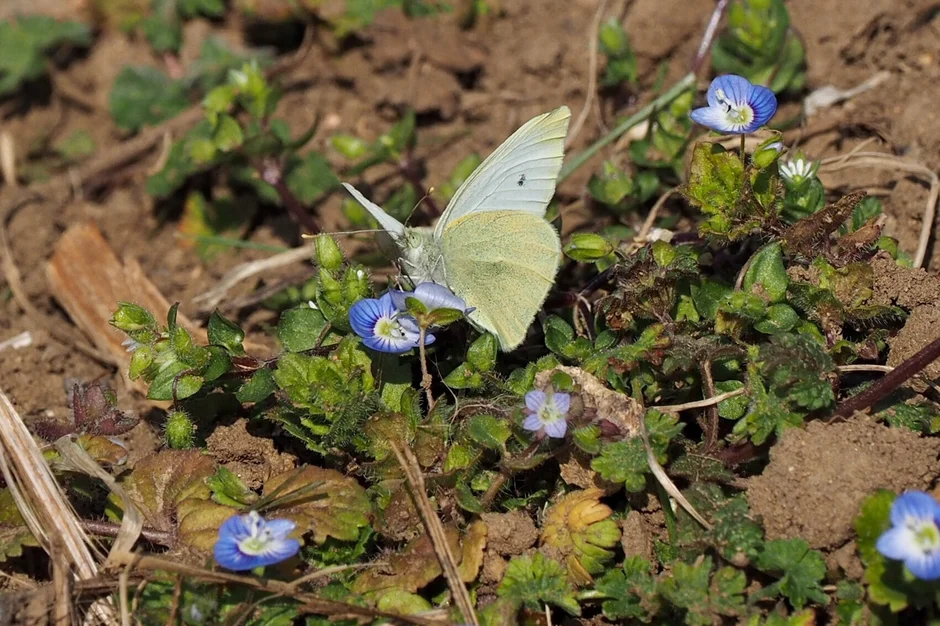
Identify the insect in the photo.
Pieris rapae
